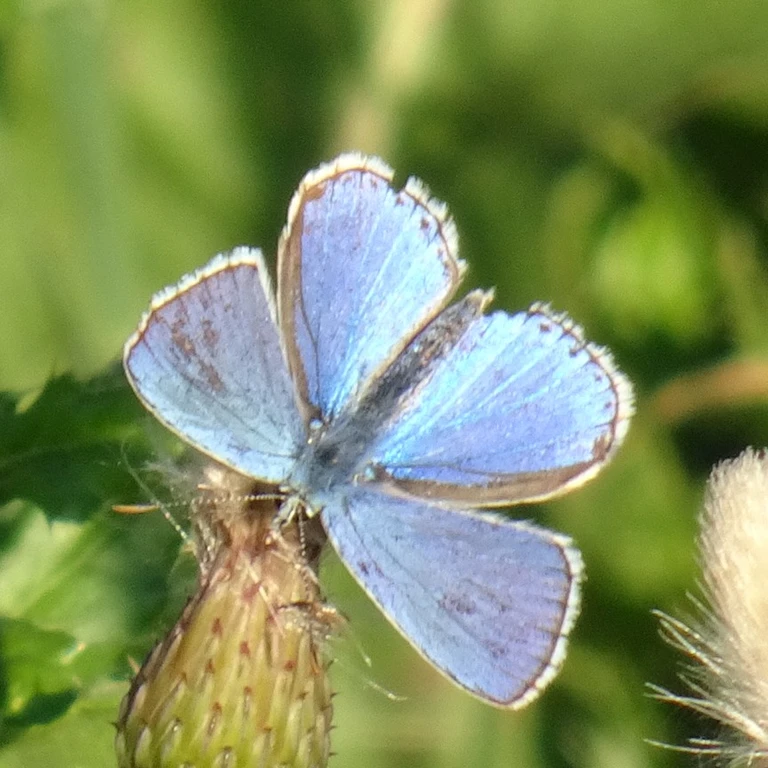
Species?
Lysandra bellargus
